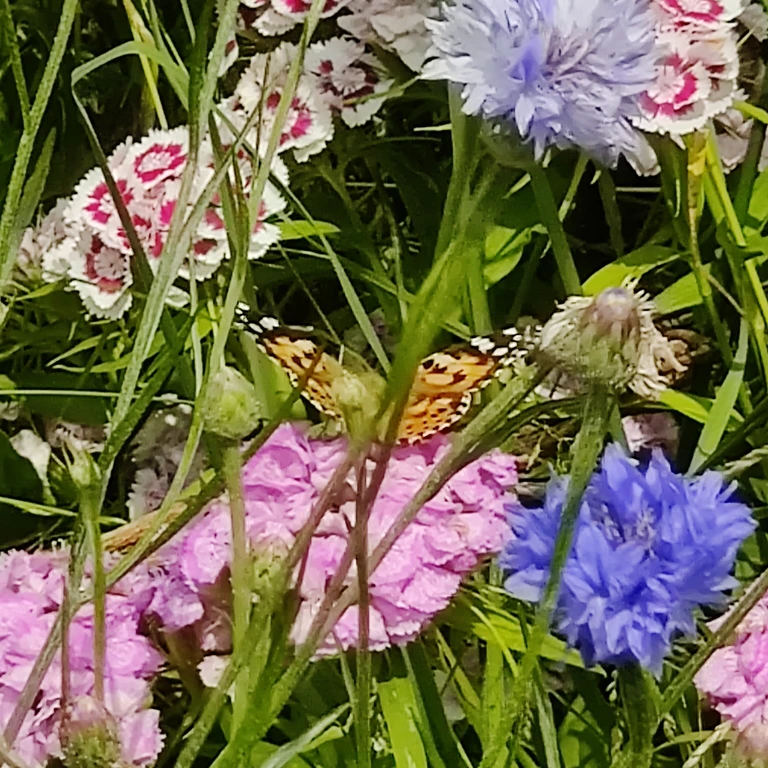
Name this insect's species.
Vanessa cardui
